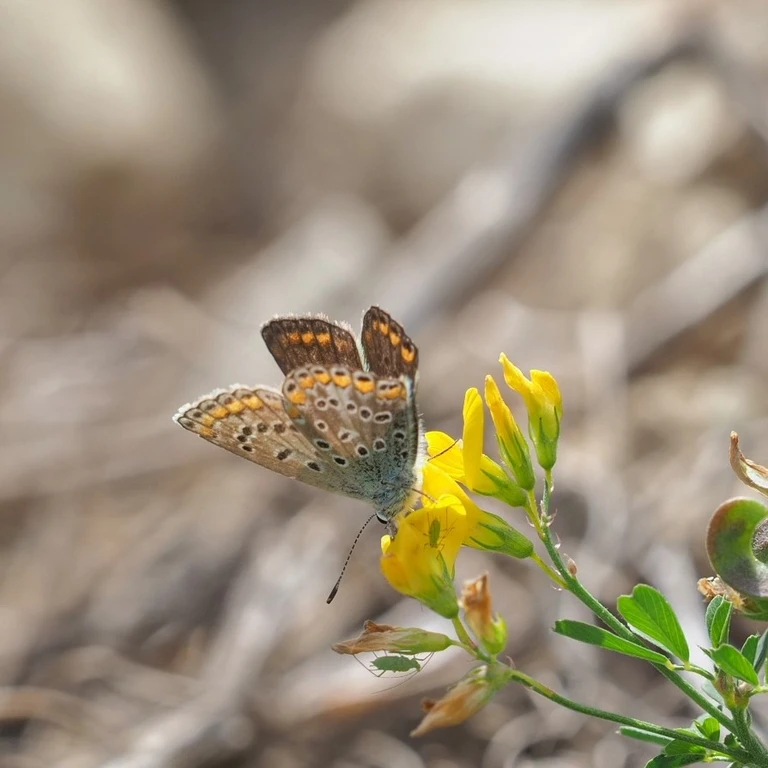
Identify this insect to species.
Polyommatus icarus
